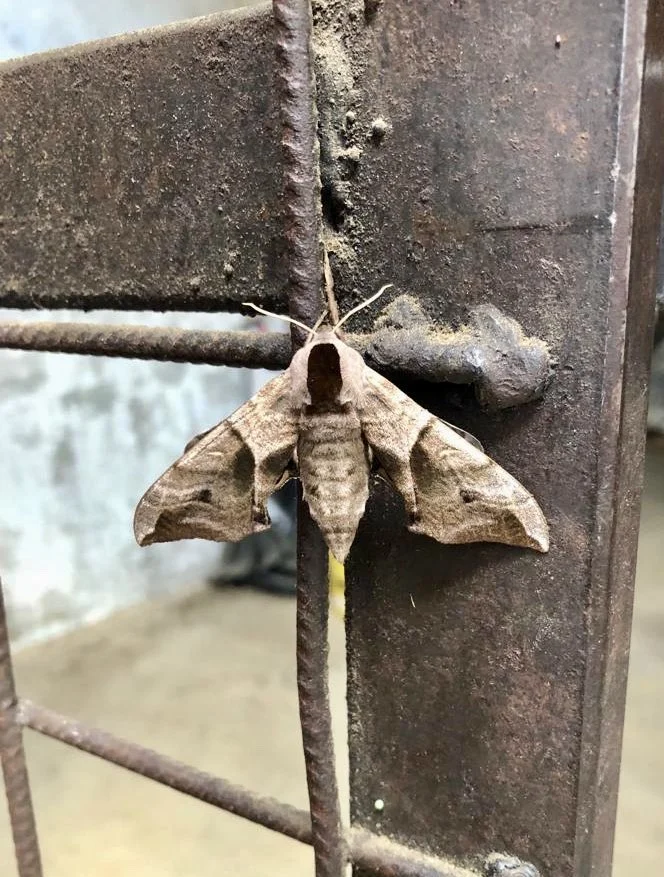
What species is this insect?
Smerinthus ocellata
